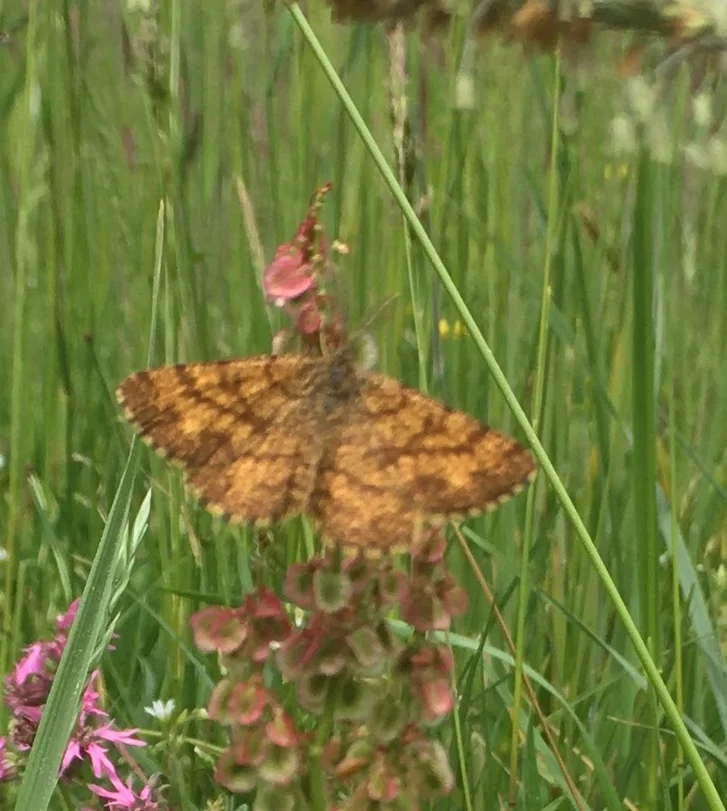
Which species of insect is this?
Ematurga atomaria
